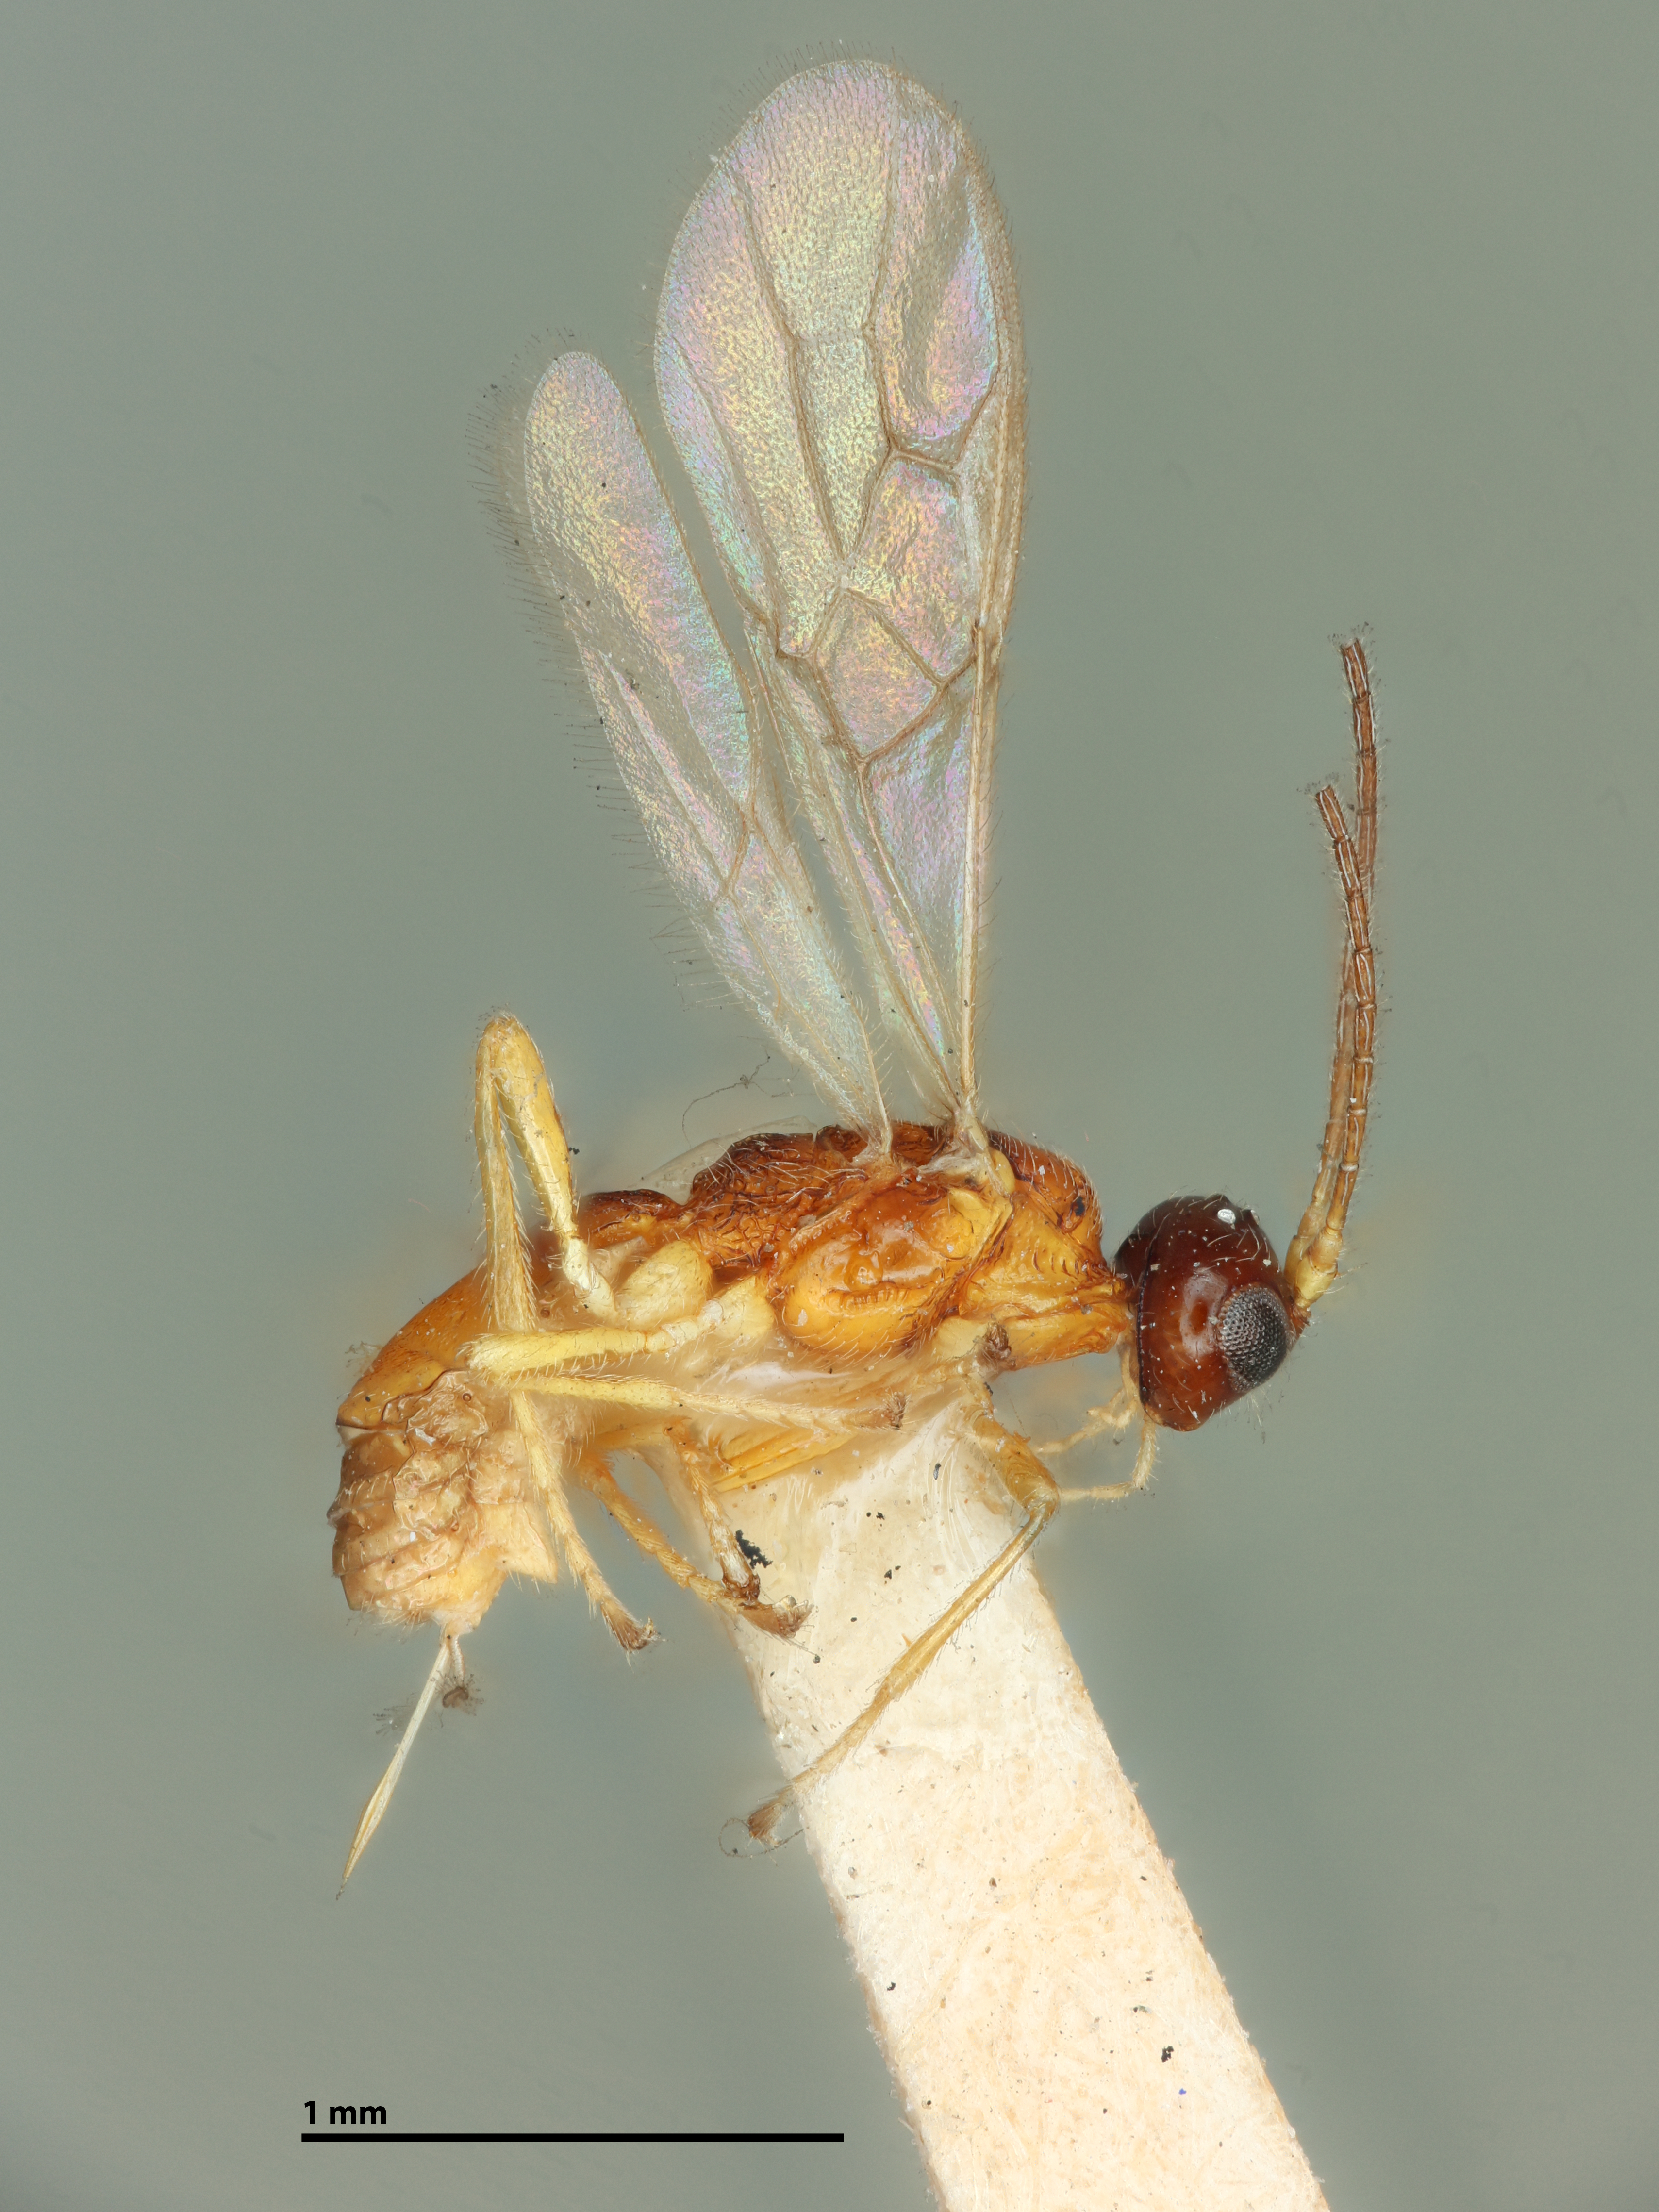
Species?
Rhyssalus loxoteniae
